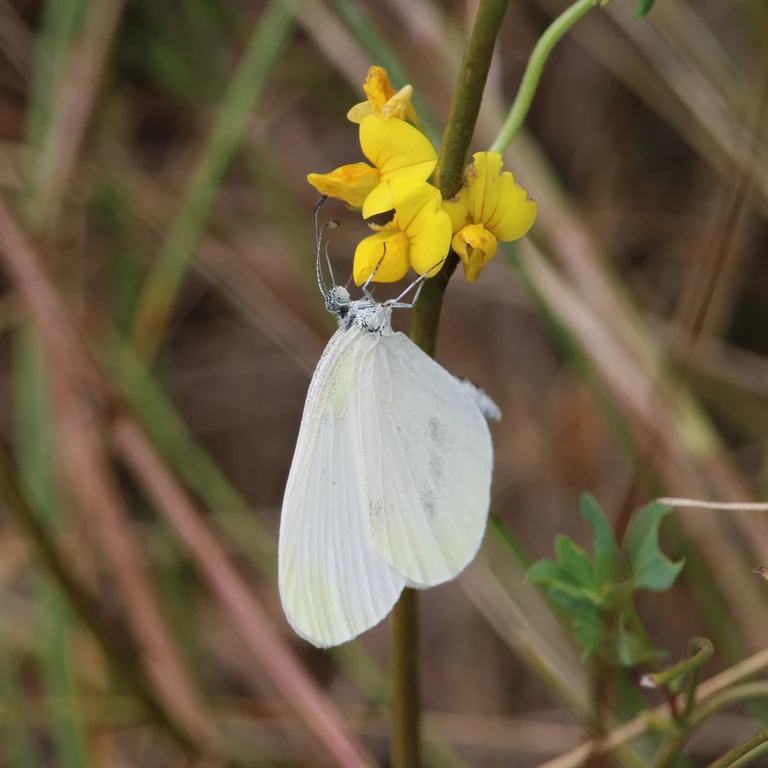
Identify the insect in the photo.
Leptidea sinapis/juvernica
